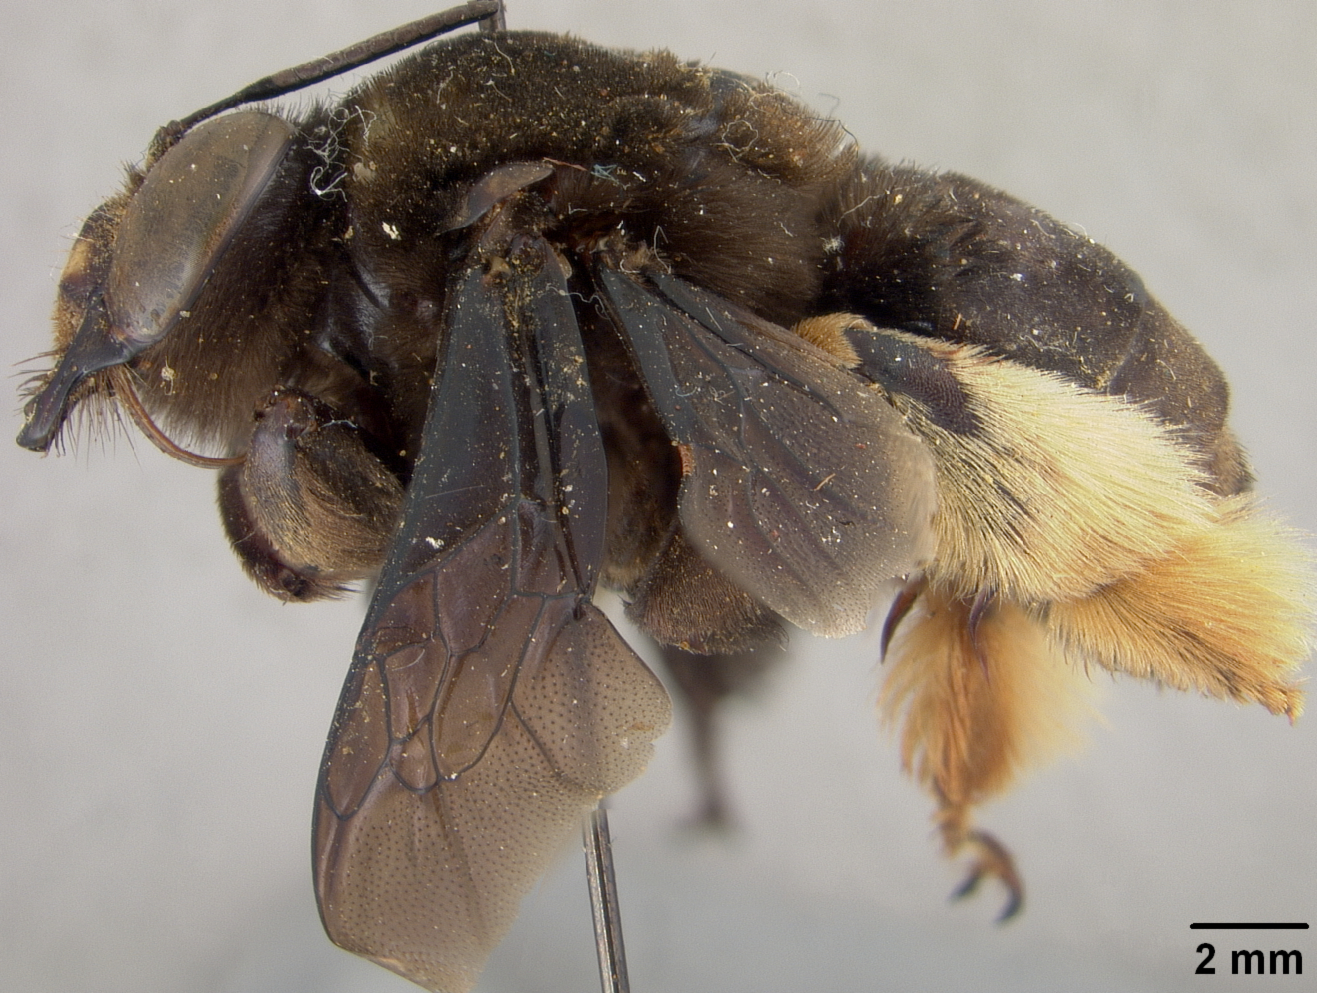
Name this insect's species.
Centris fusciventris
